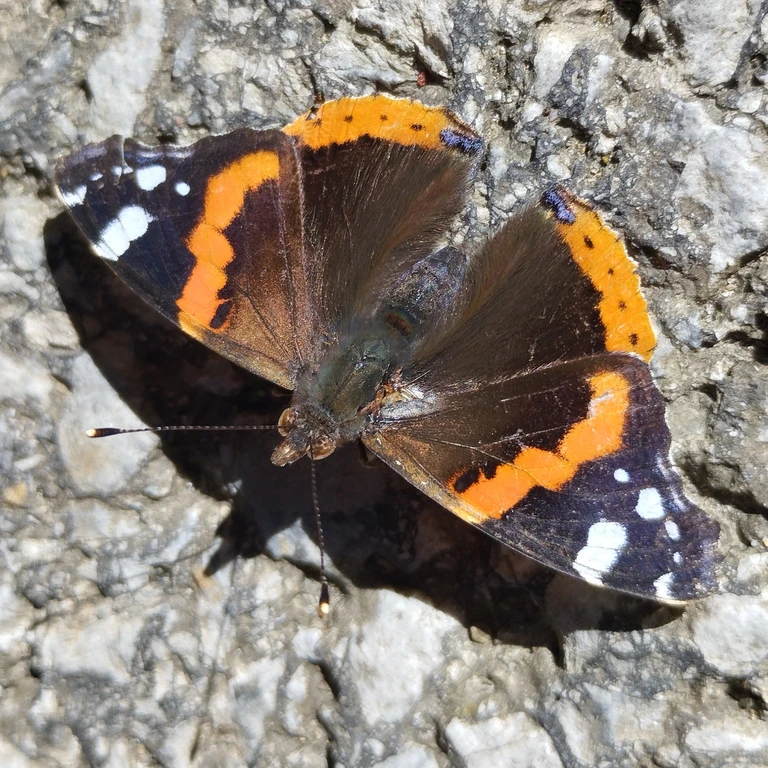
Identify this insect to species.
Vanessa atalanta
